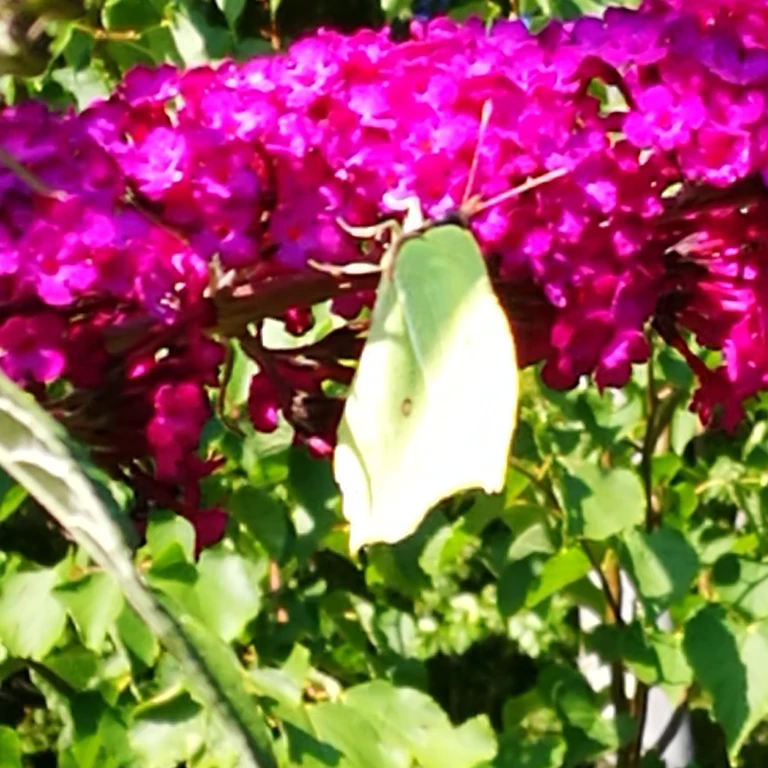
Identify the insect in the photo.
Gonepteryx rhamni
